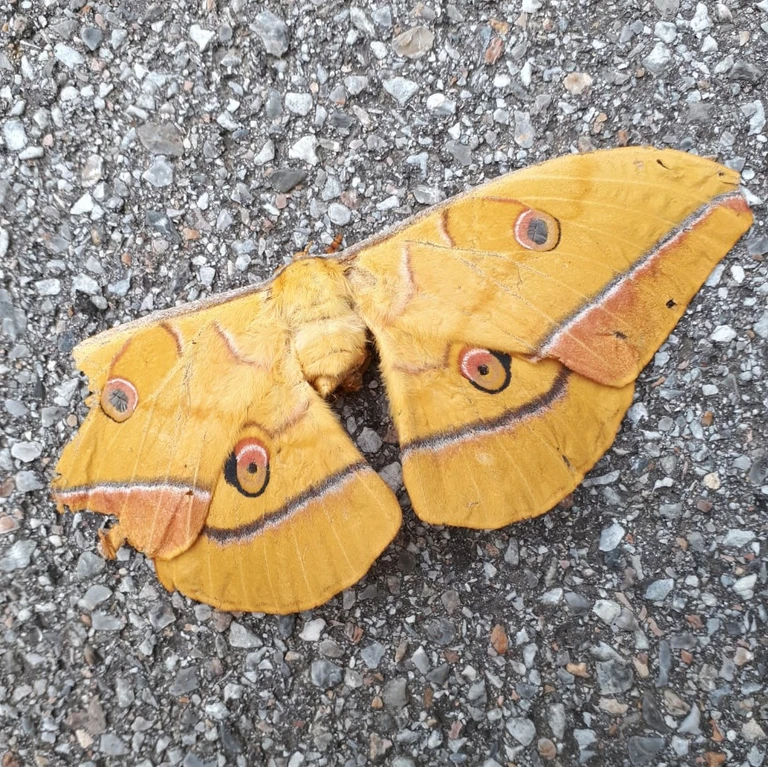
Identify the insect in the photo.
Antheraea yamamai
